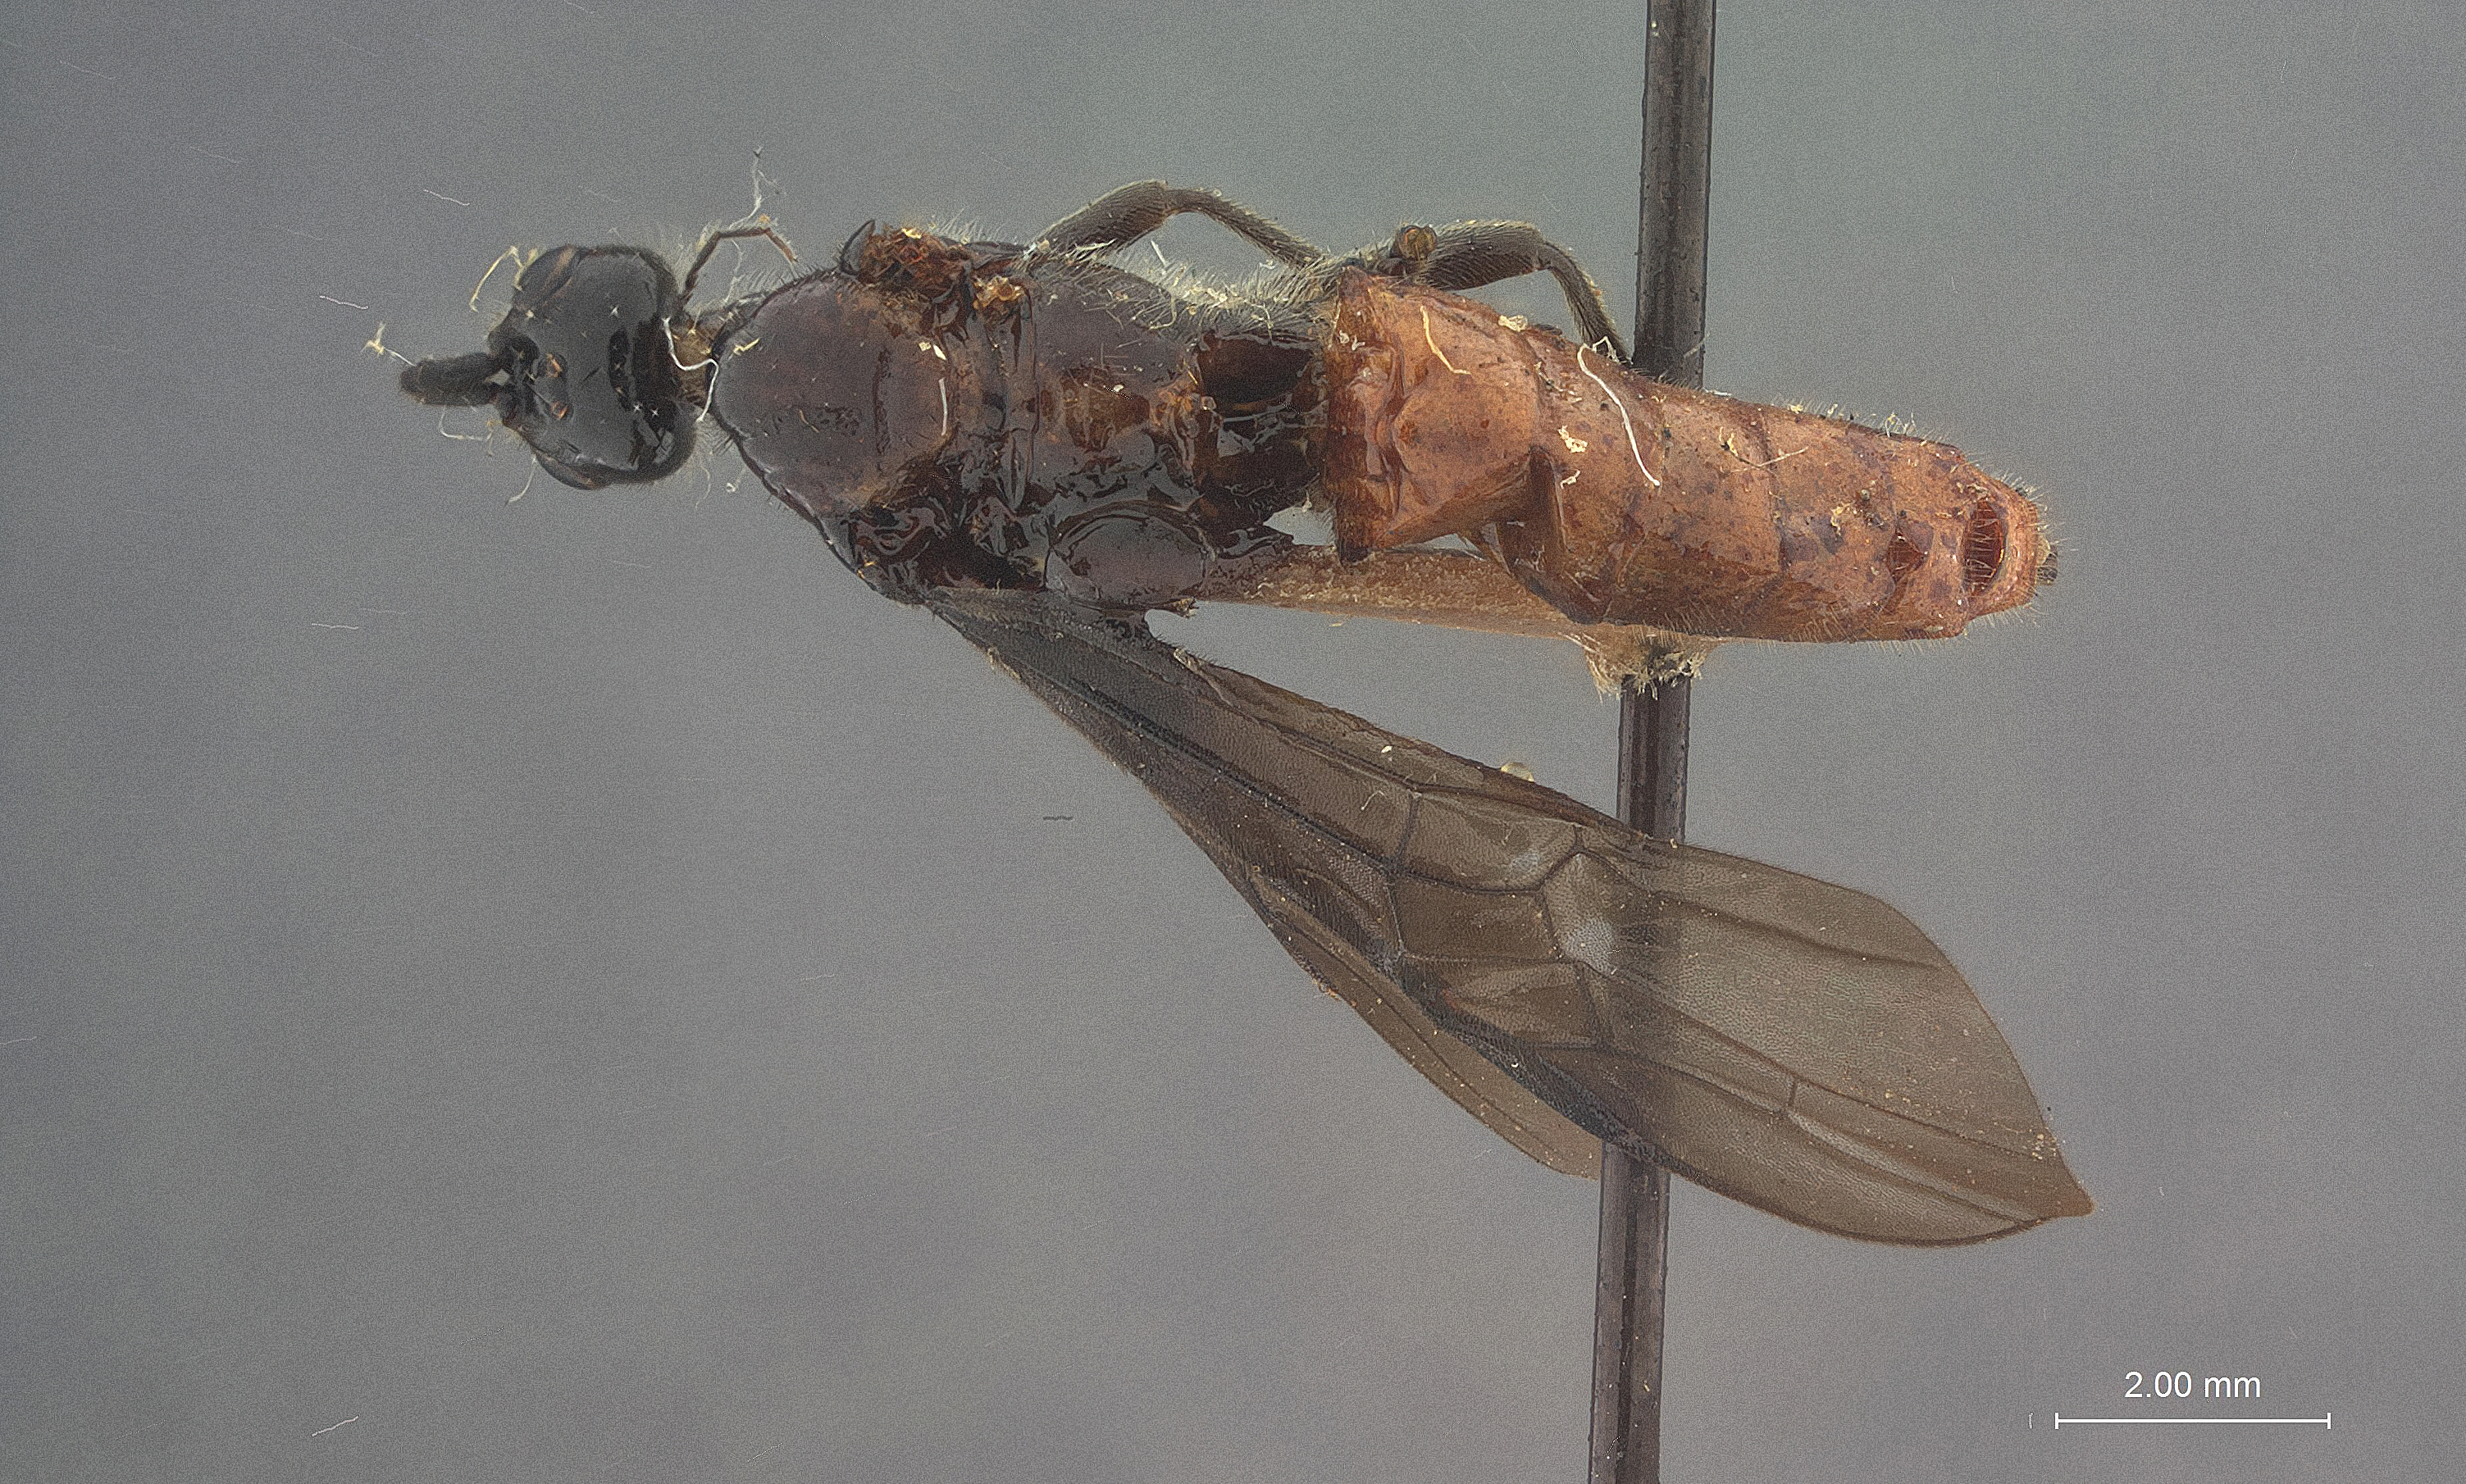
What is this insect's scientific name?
Bracon webbi
